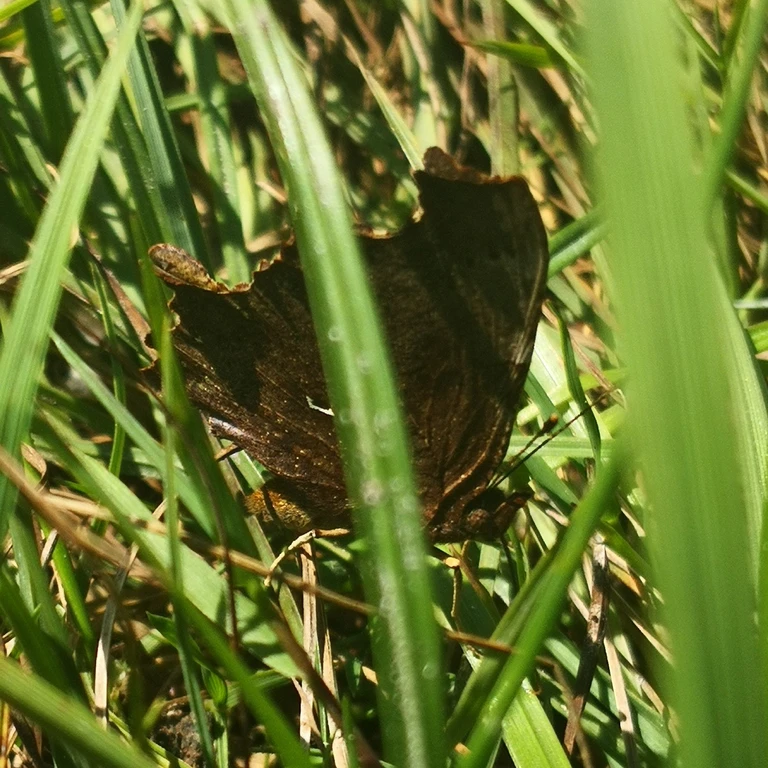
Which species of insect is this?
Polygonia c-album
